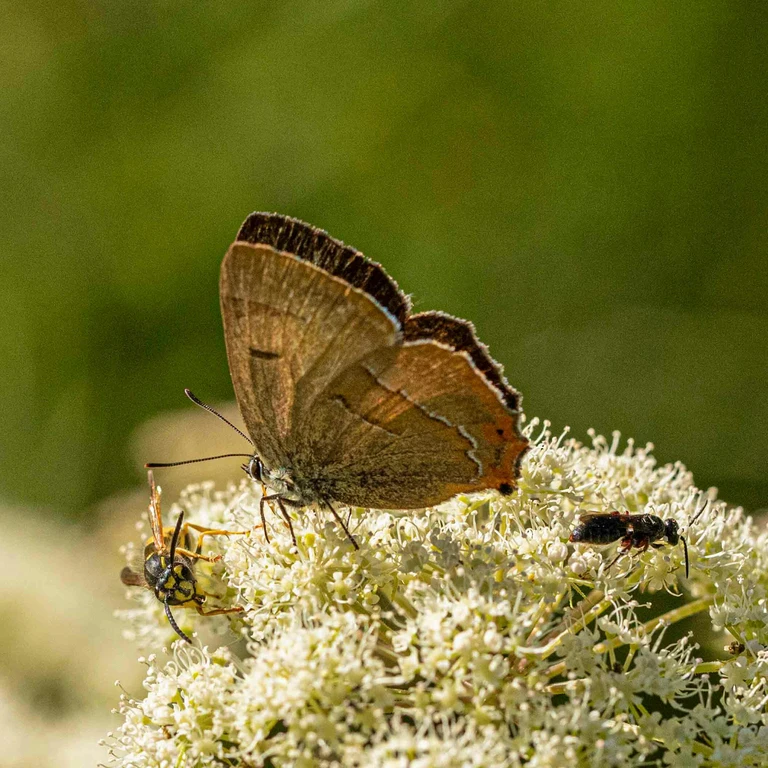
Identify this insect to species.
Thecla betulae
